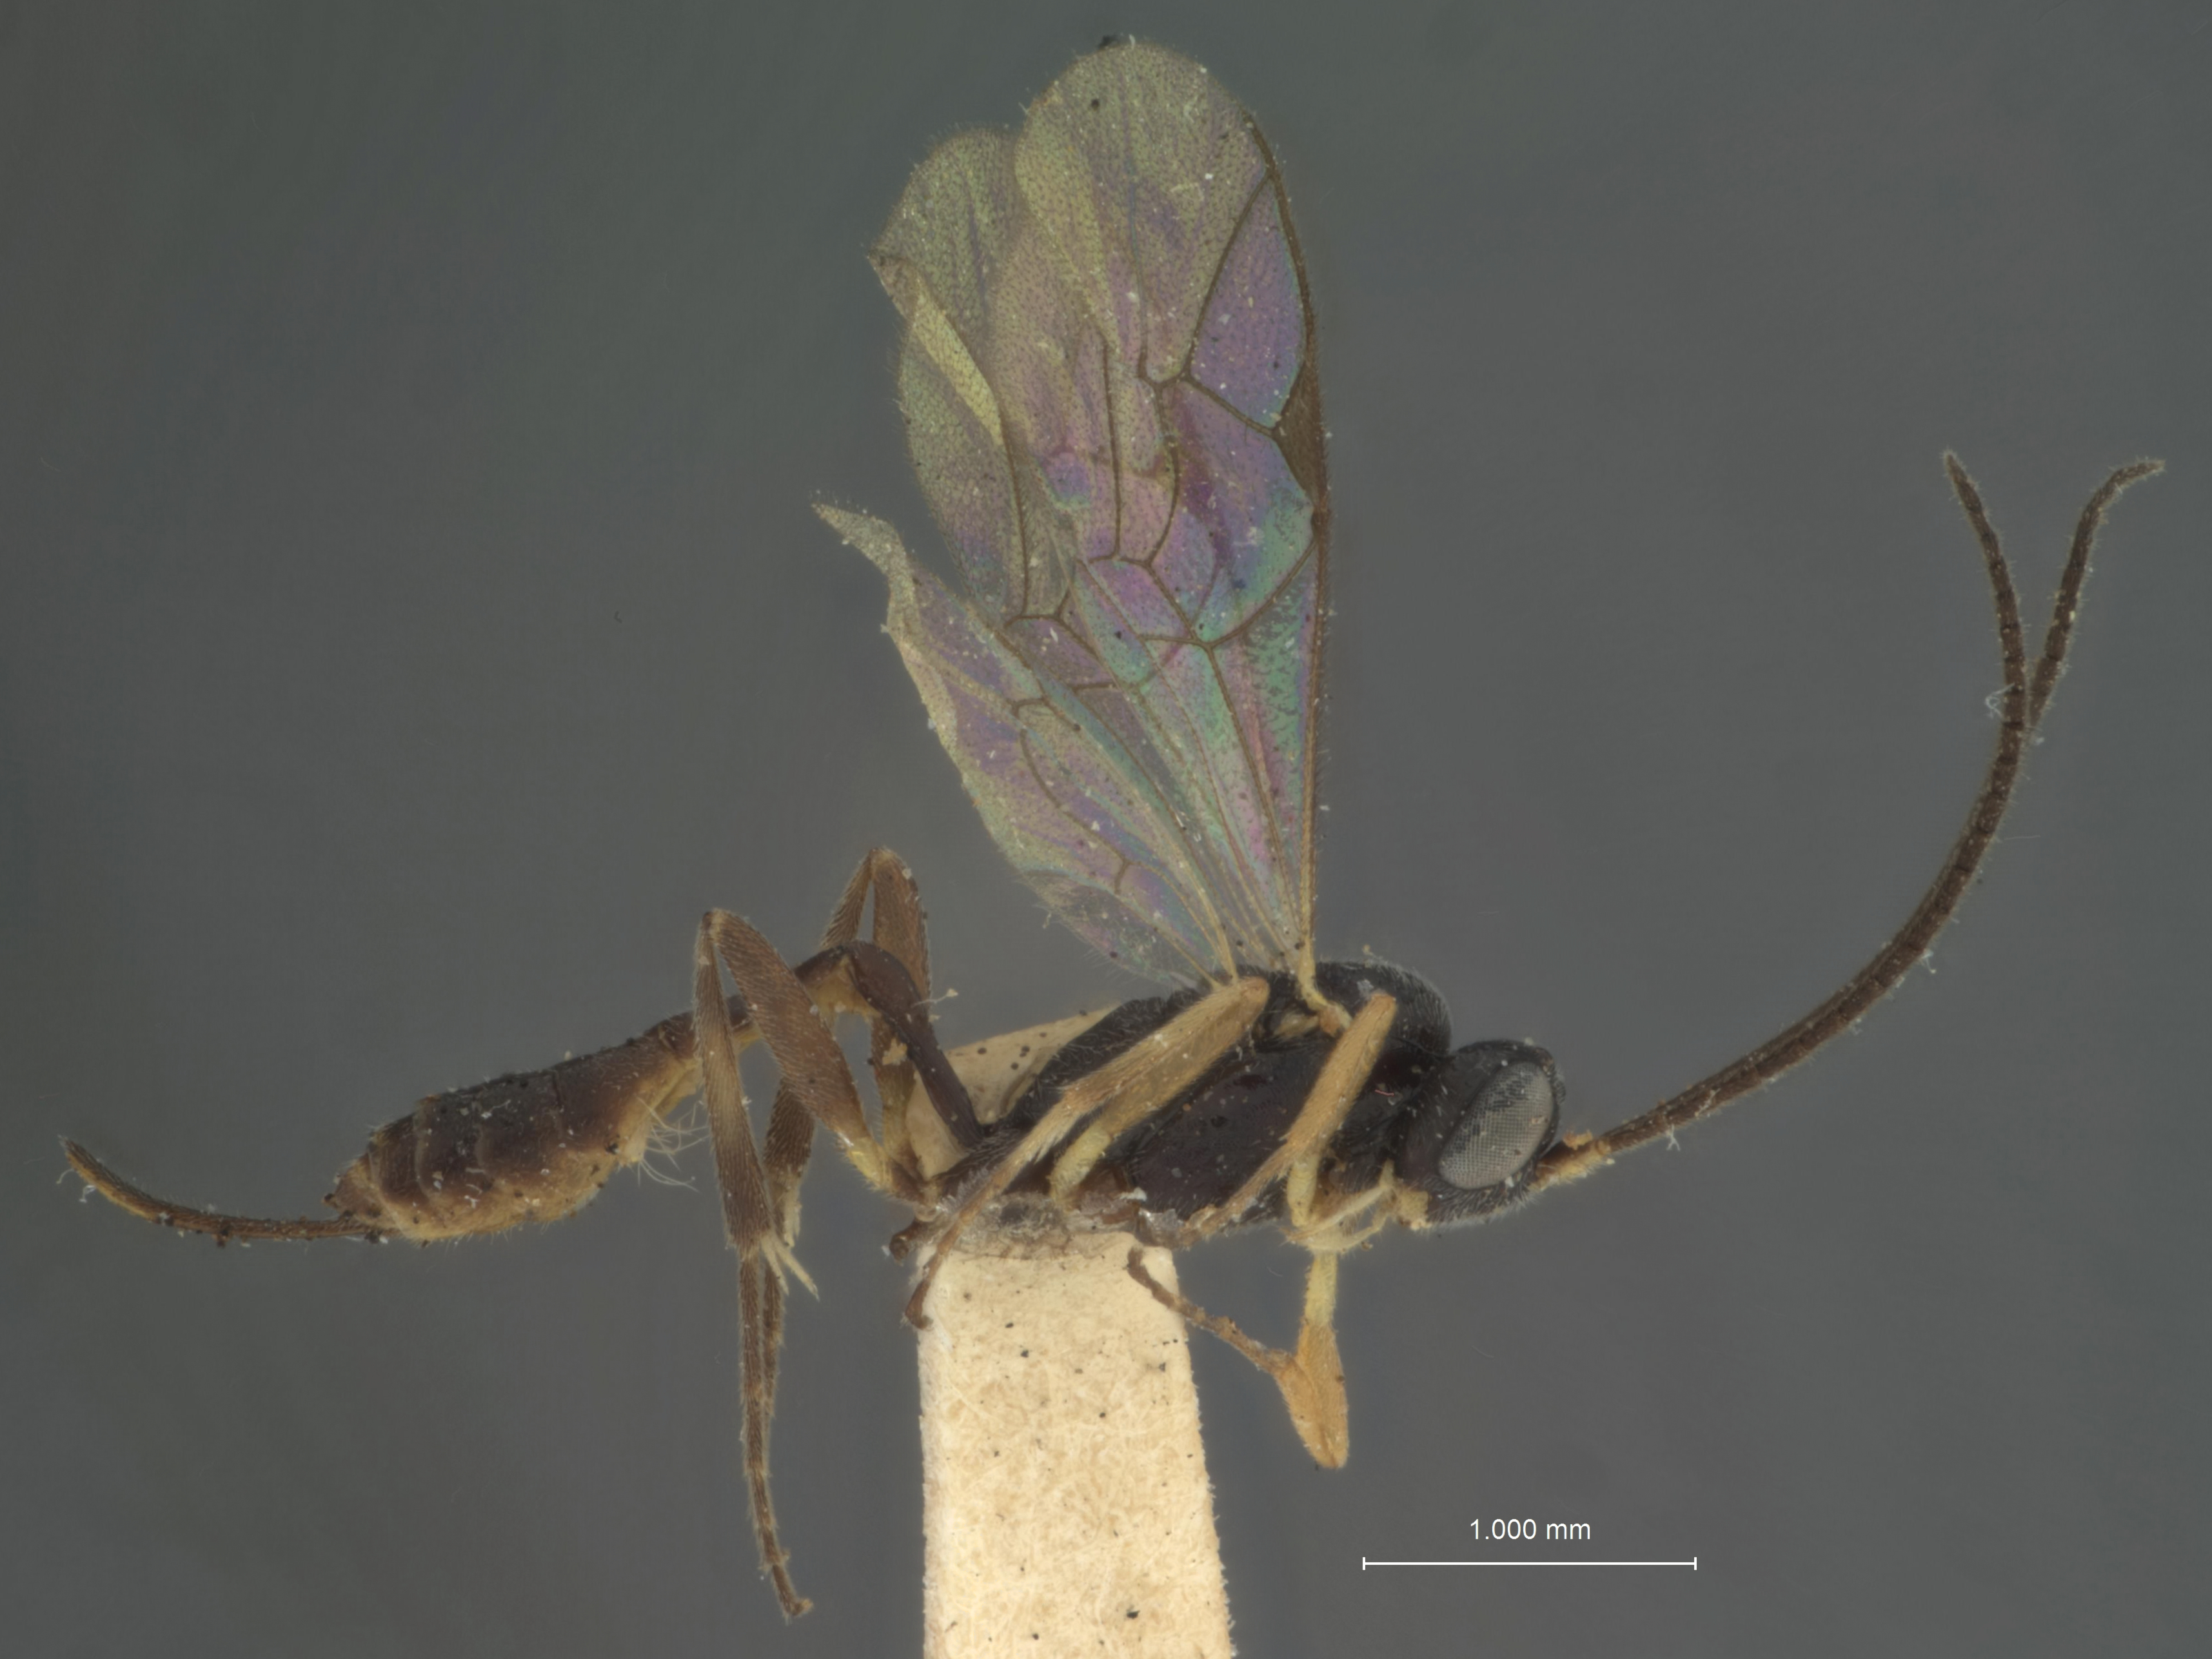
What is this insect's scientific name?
Limneria cupressi
